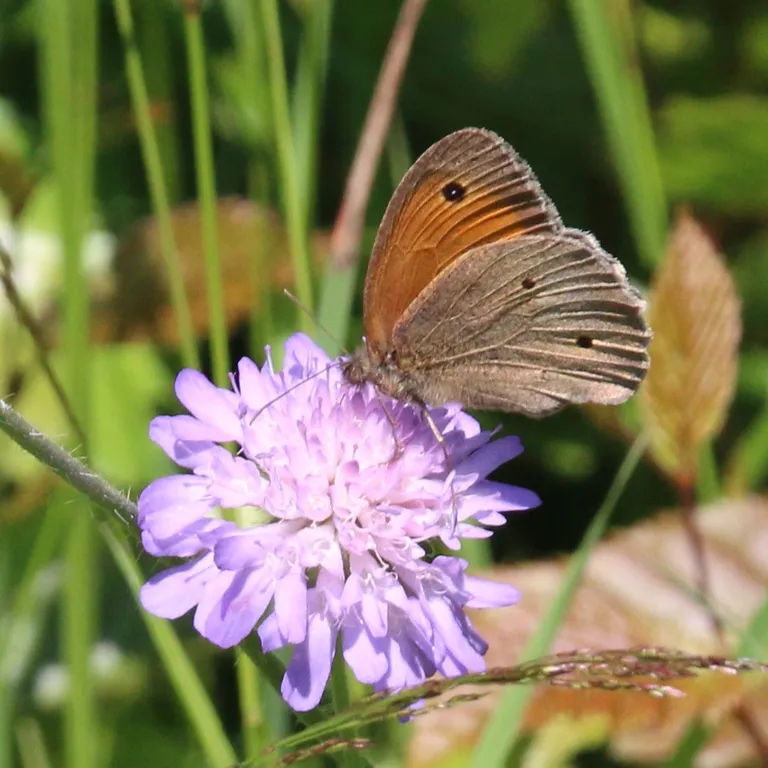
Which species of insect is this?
Maniola jurtina
